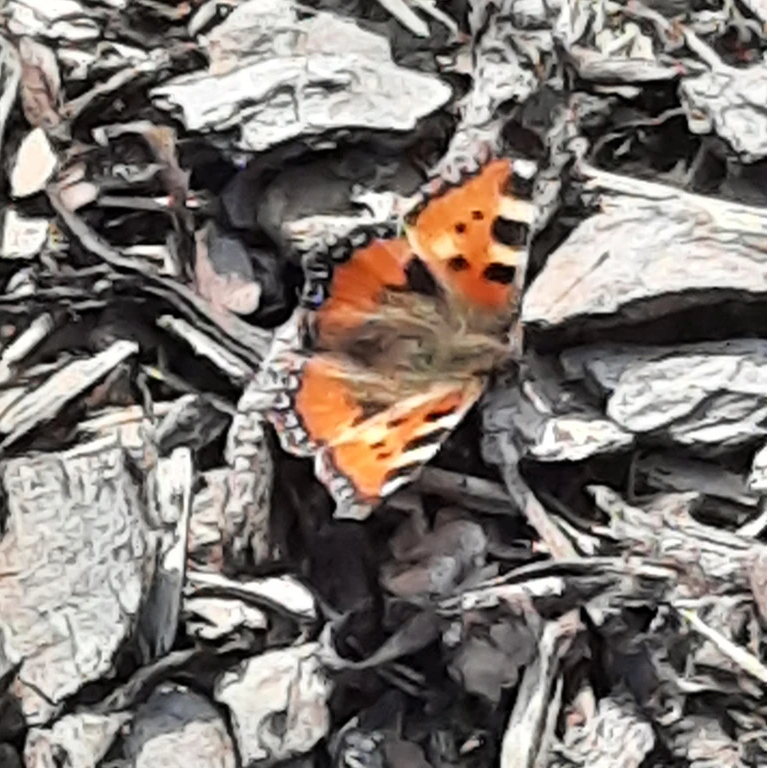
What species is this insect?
Aglais urticae
